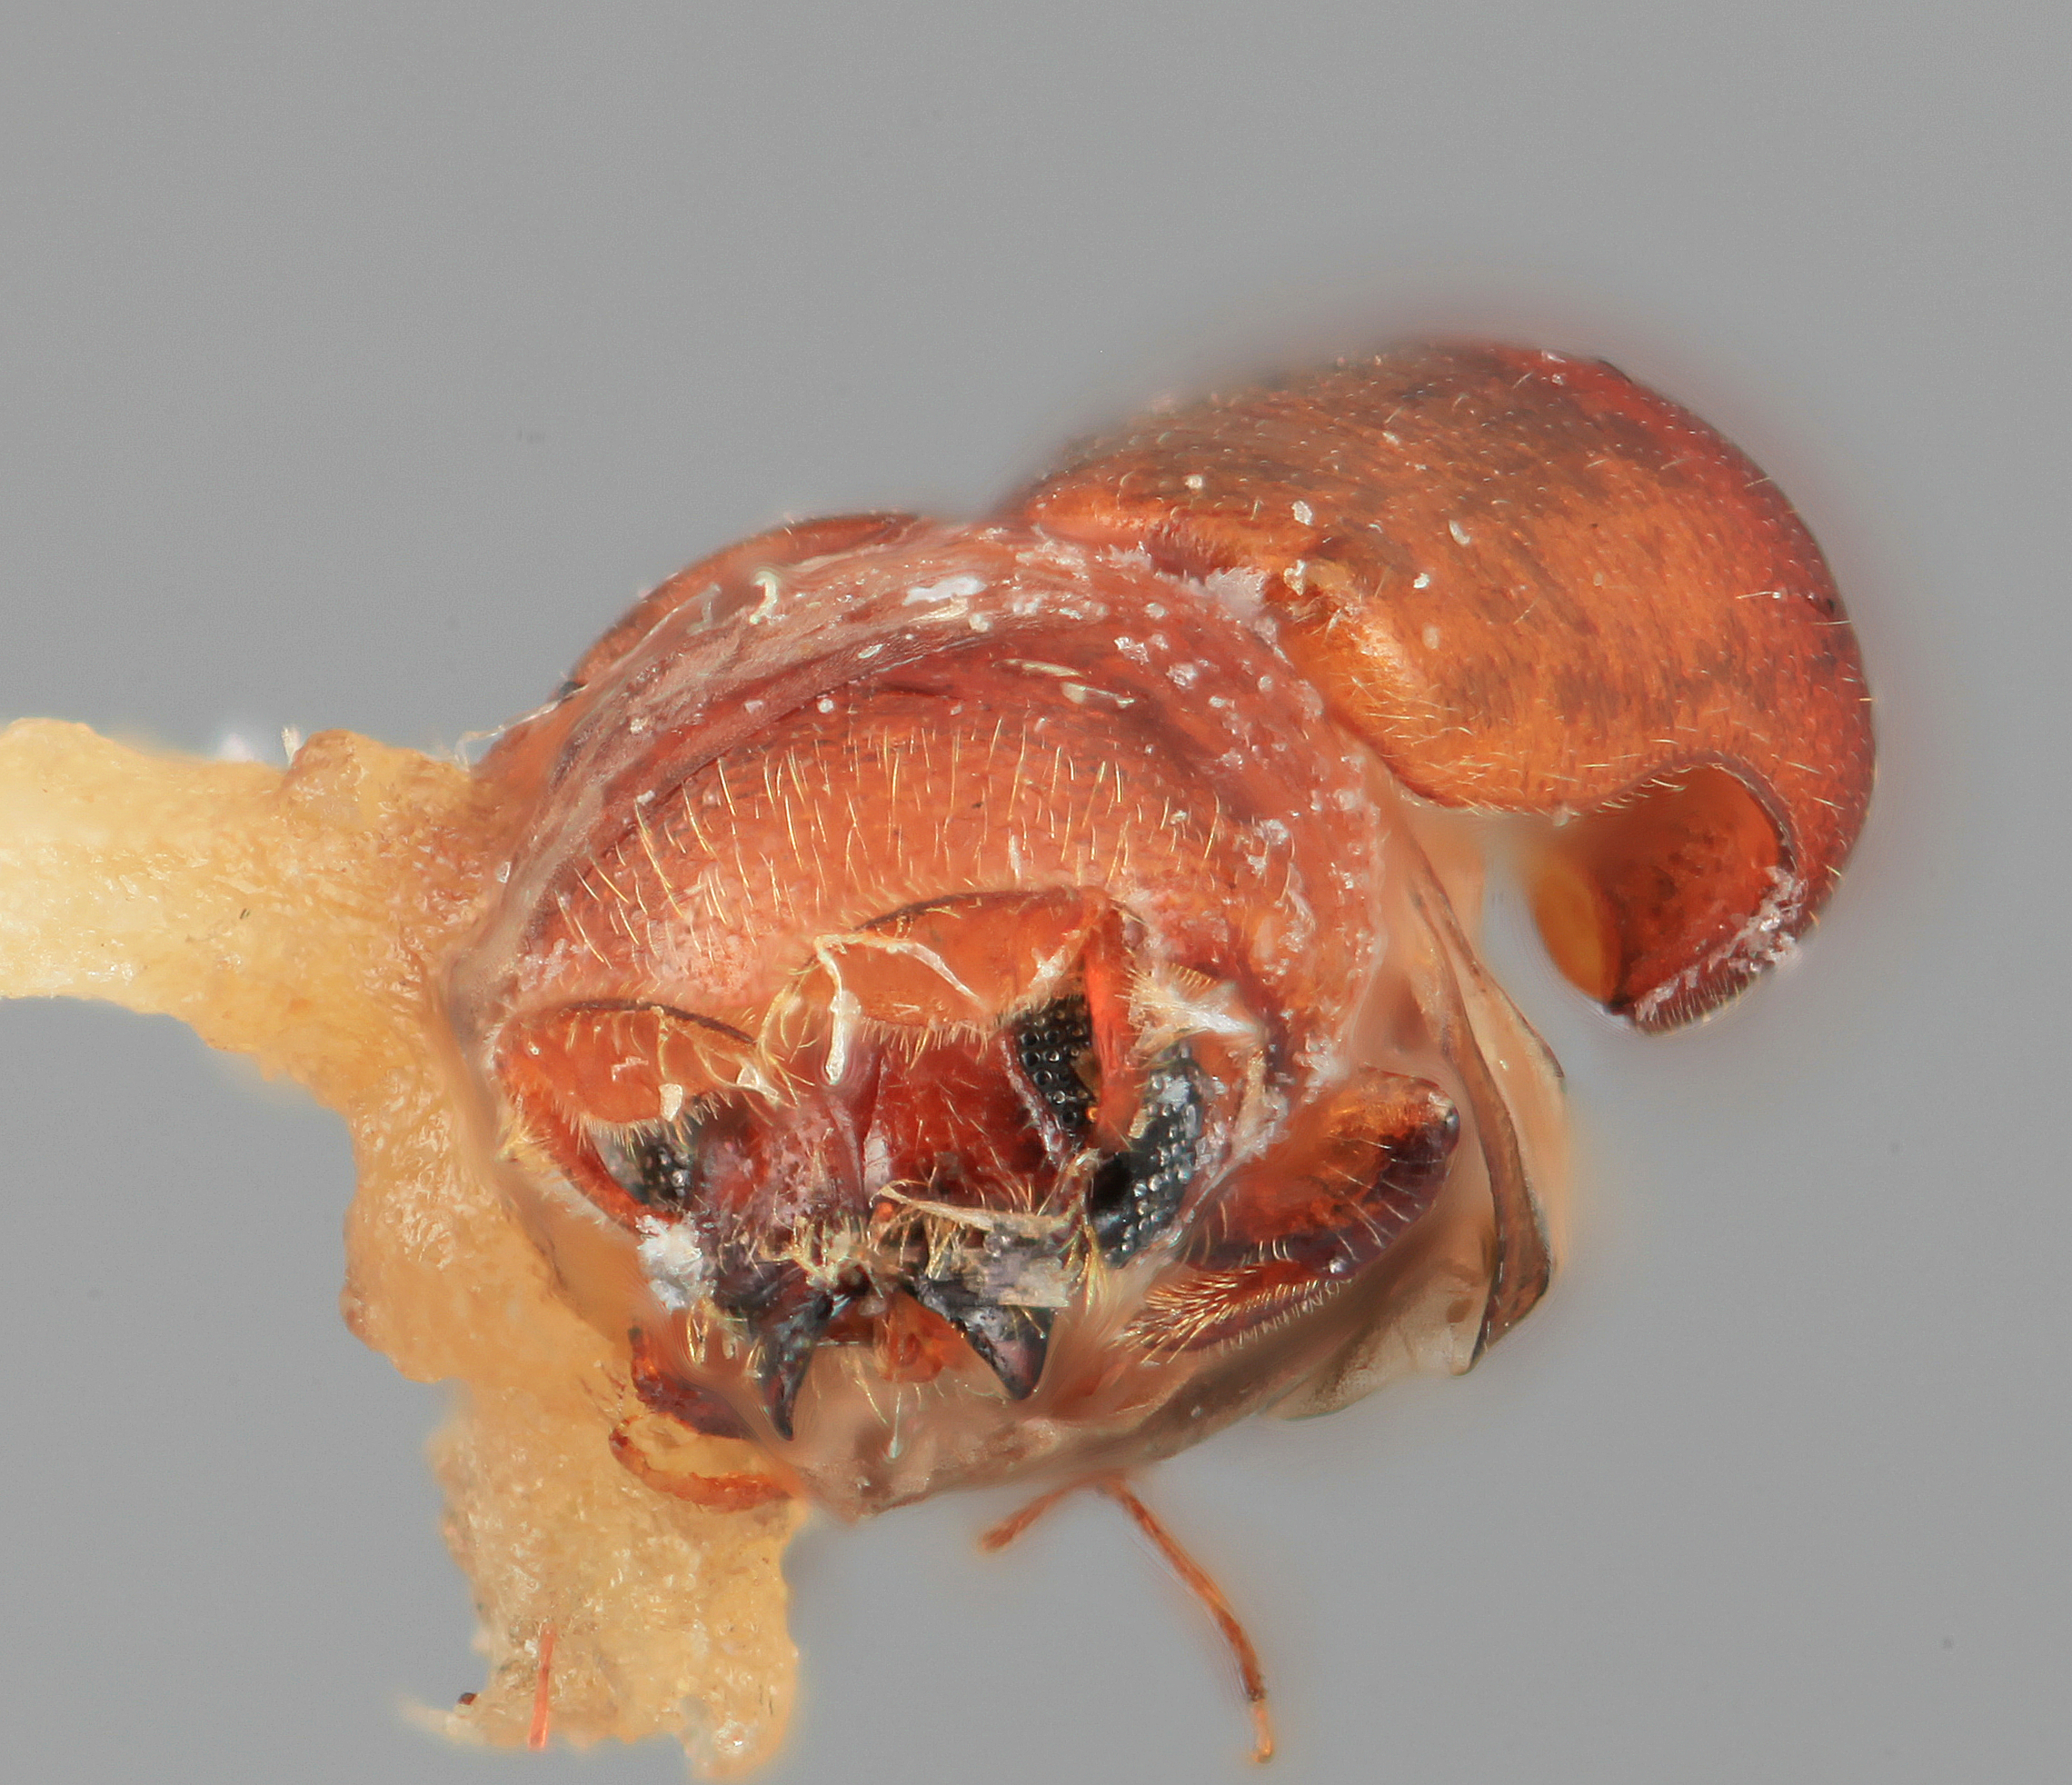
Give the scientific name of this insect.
Metacorthylus costulatus
